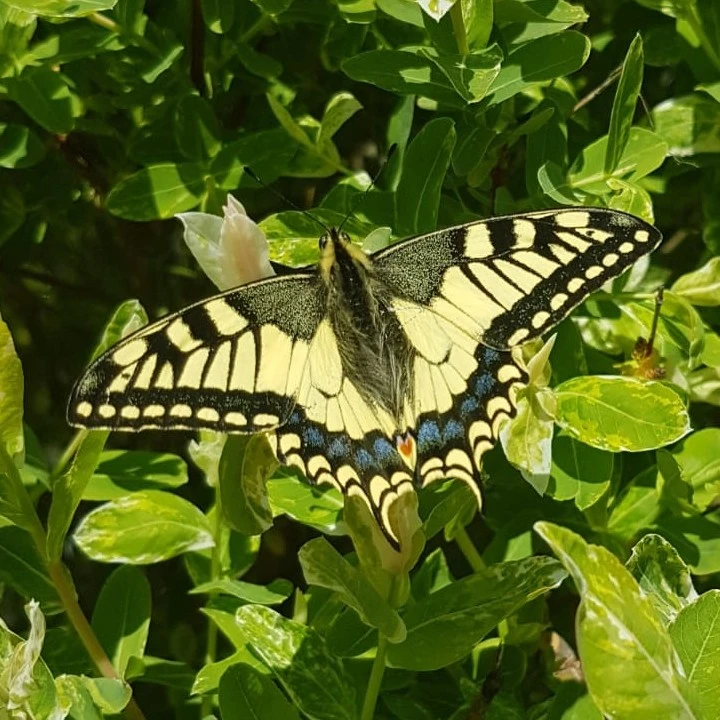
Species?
Papilio machaon
